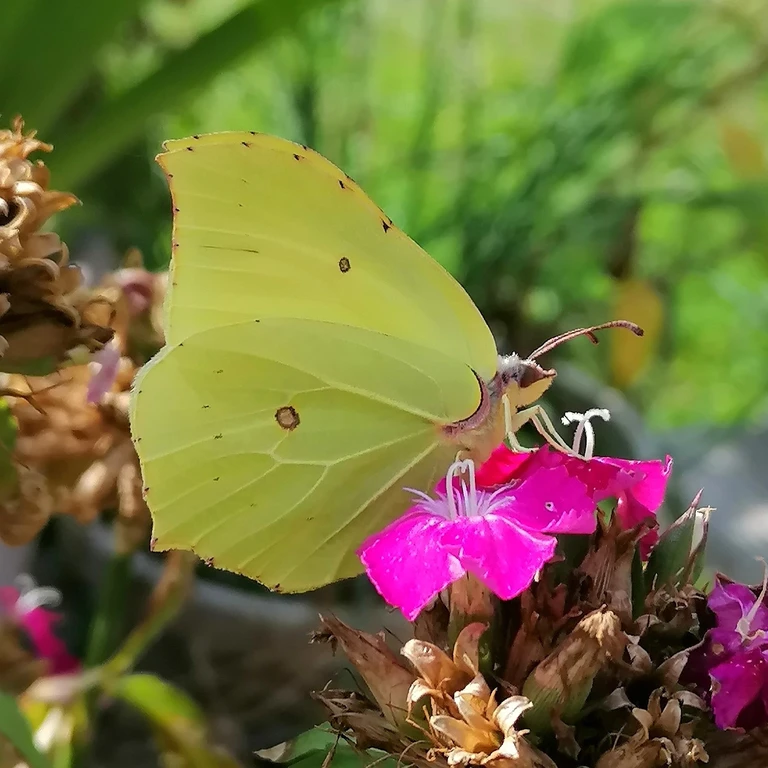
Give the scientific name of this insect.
Gonepteryx rhamni
